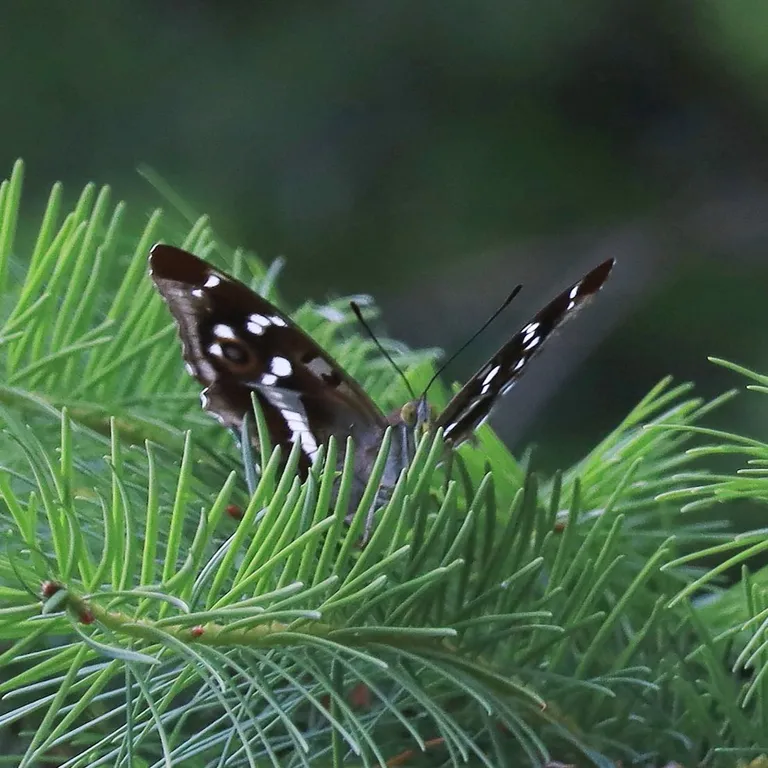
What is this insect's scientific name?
Apatura iris
